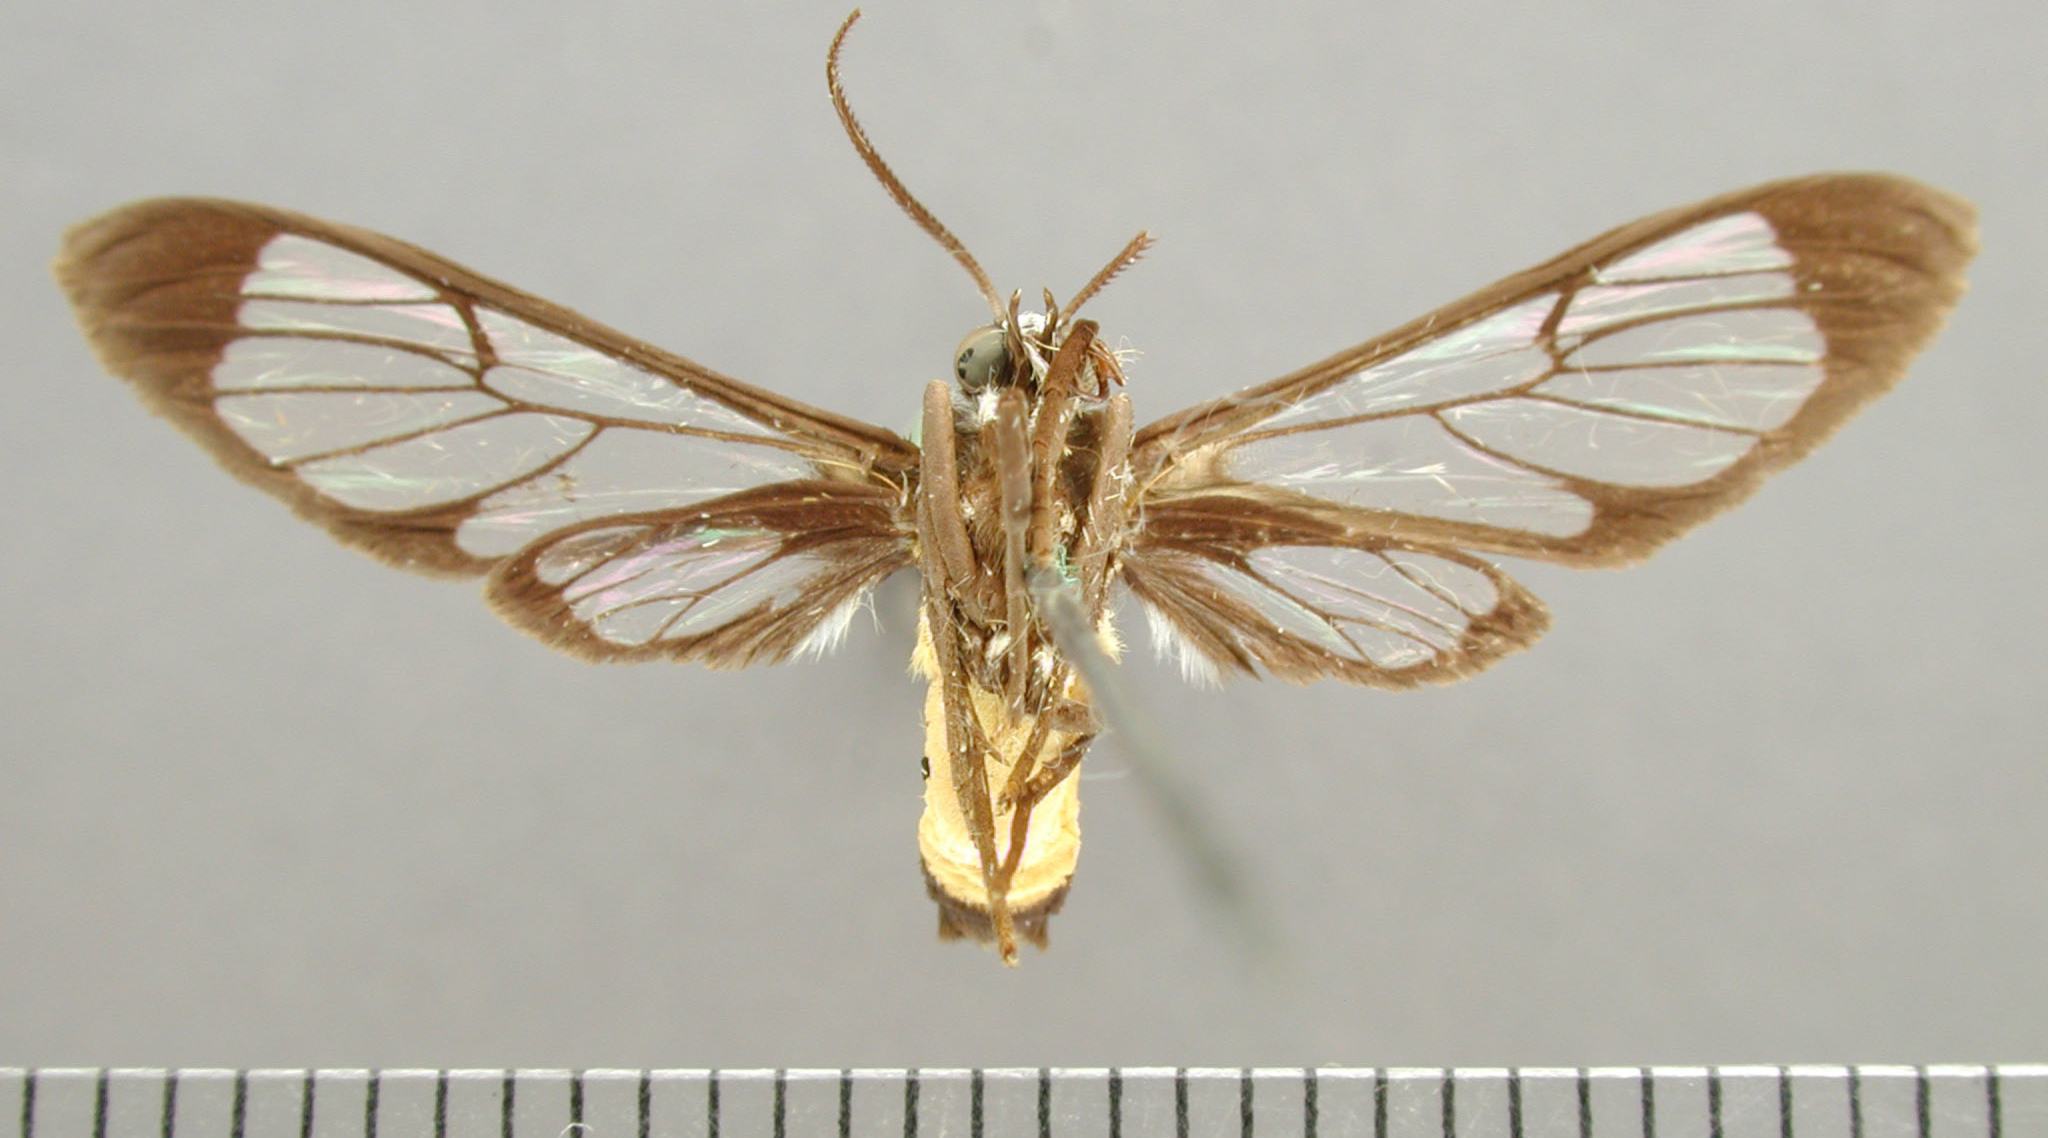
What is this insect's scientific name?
Cosmosoma galatea
